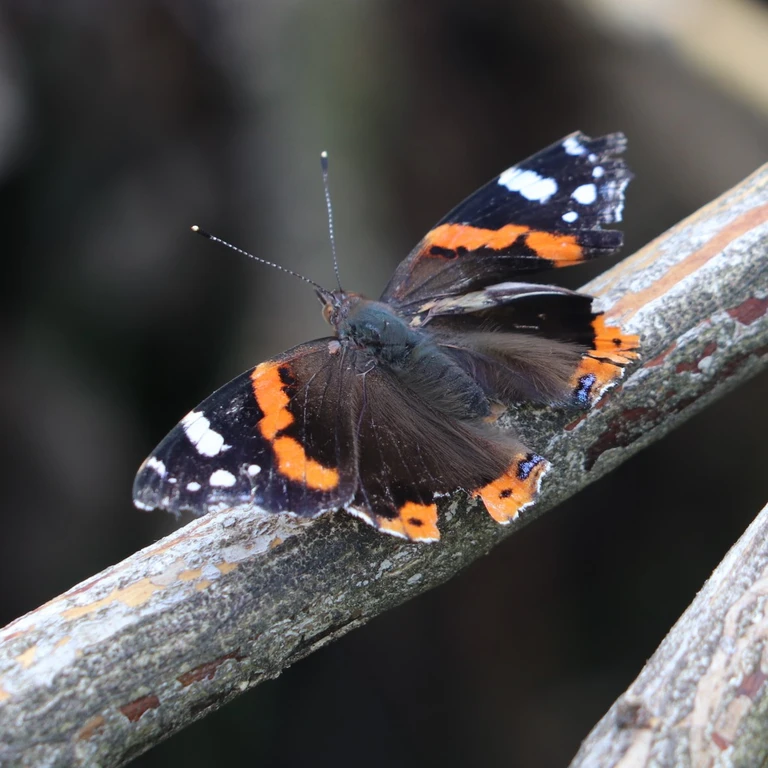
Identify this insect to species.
Vanessa atalanta
